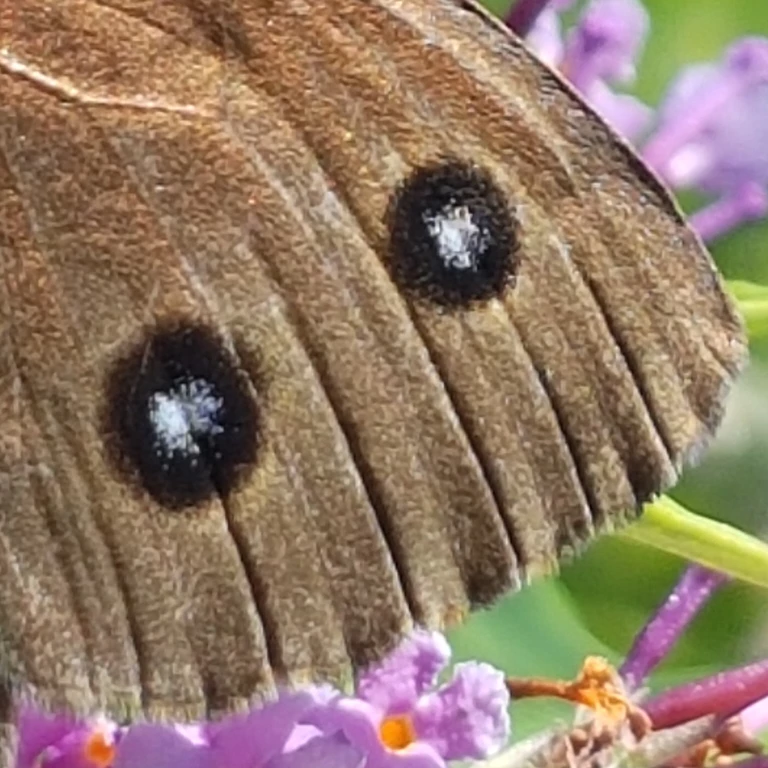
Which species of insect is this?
Minois dryas
